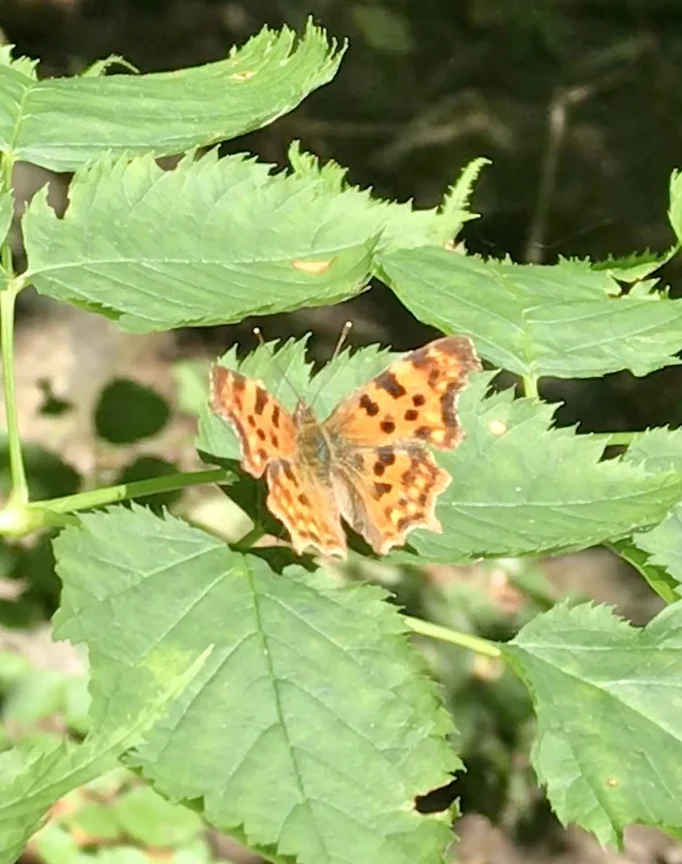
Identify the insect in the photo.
Polygonia c-album
